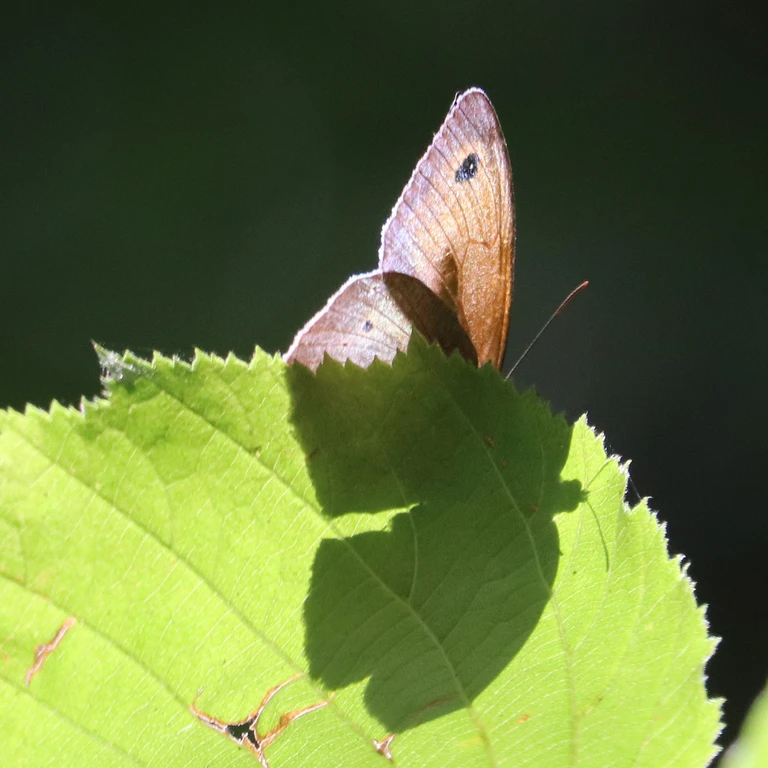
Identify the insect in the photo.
Maniola jurtina
